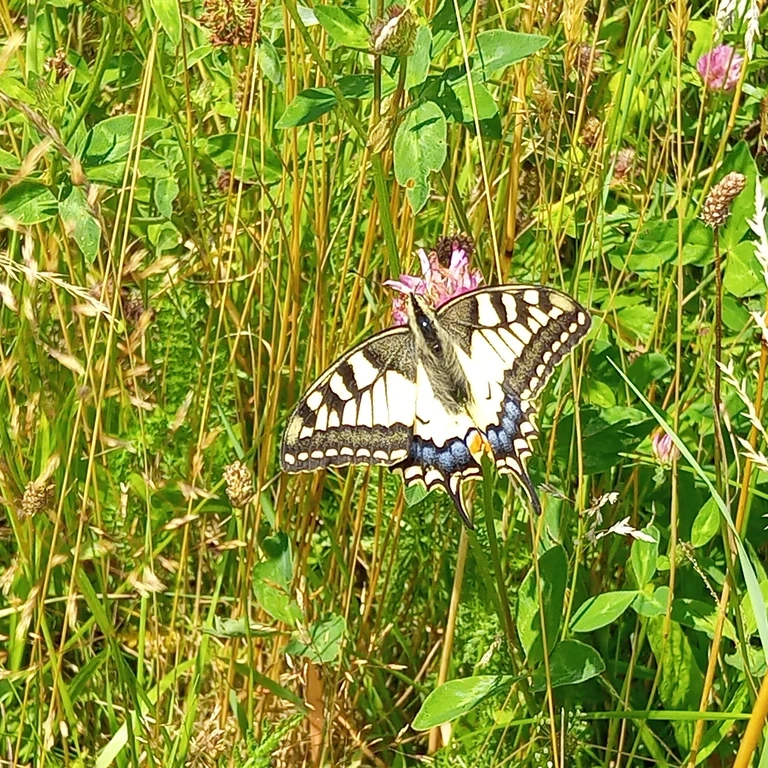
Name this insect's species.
Papilio machaon
